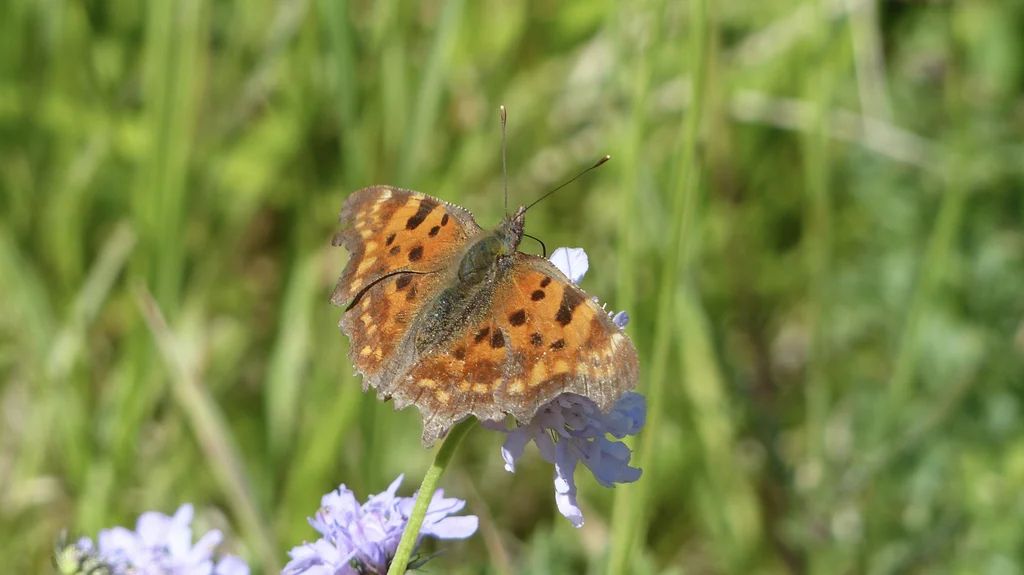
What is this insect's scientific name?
Polygonia c-album
